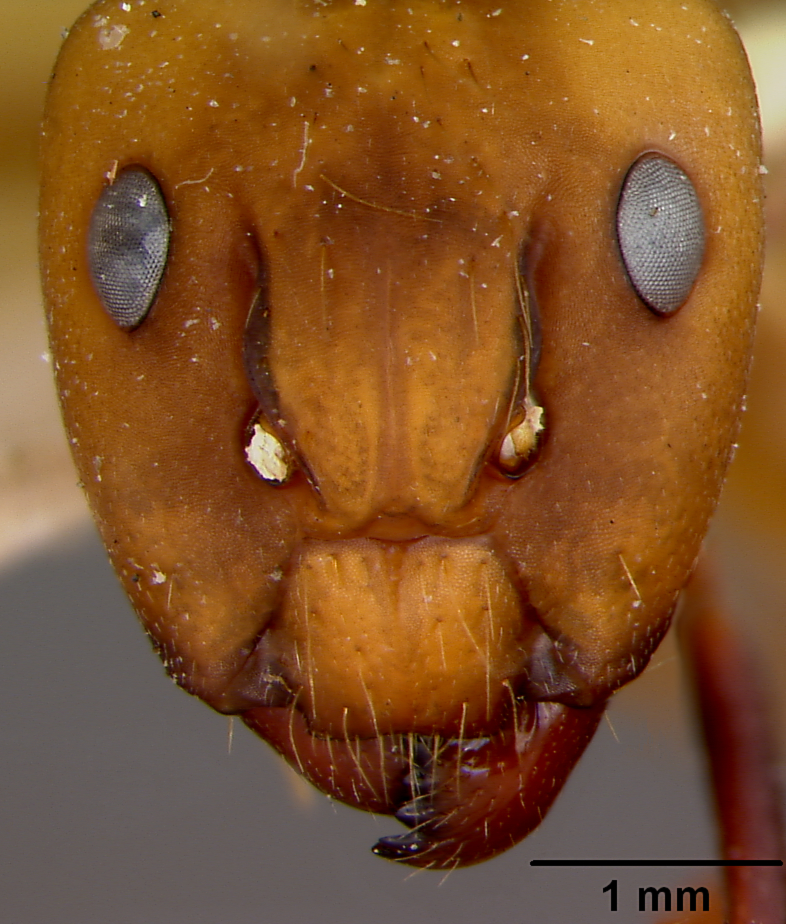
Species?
Camponotus abdominalis
